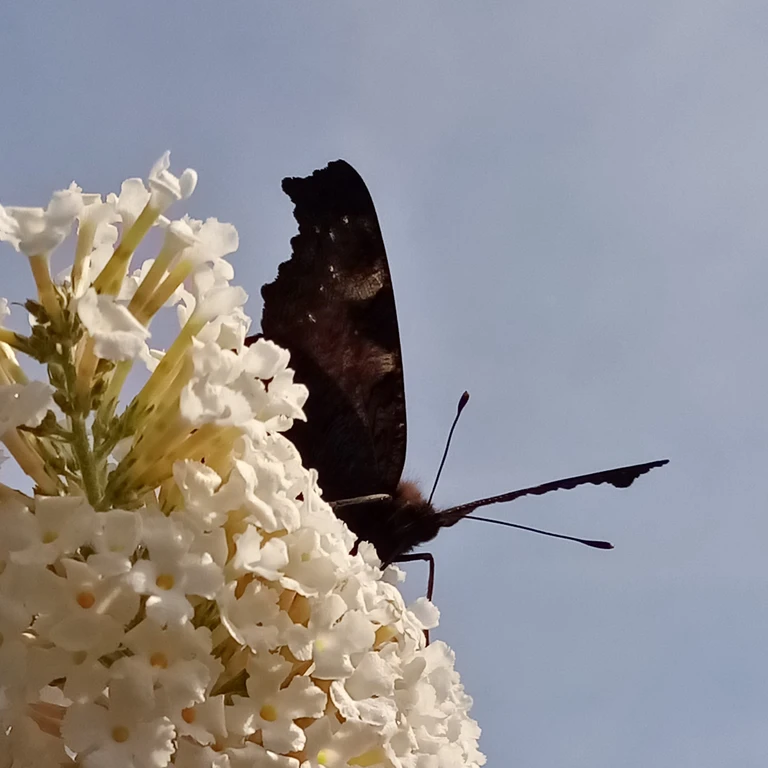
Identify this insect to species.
Aglais io
